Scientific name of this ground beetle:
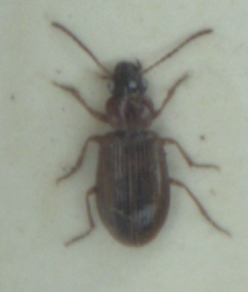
Dicheirotrichus placidus
